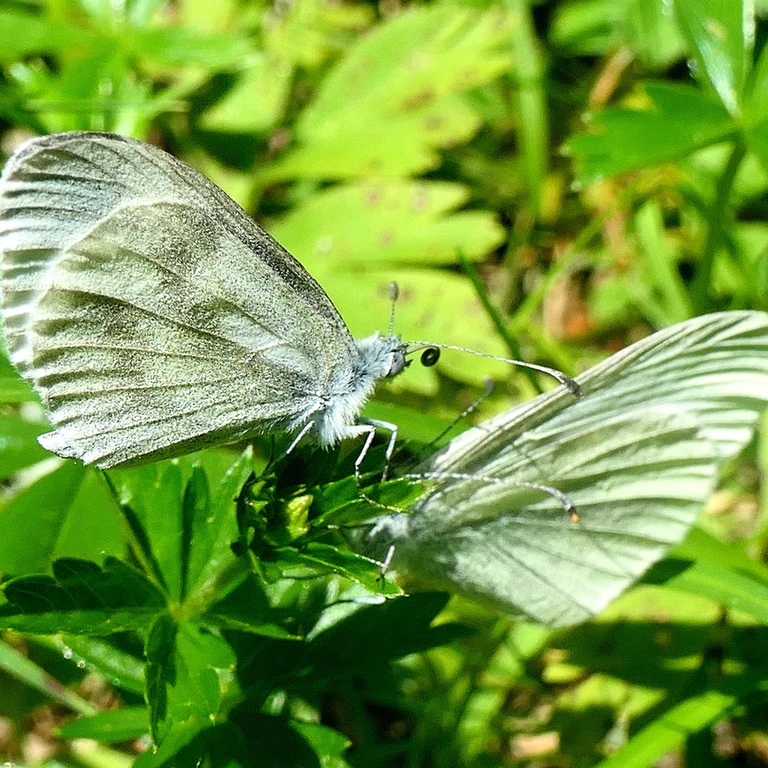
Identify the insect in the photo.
Leptidea sinapis/juvernica
